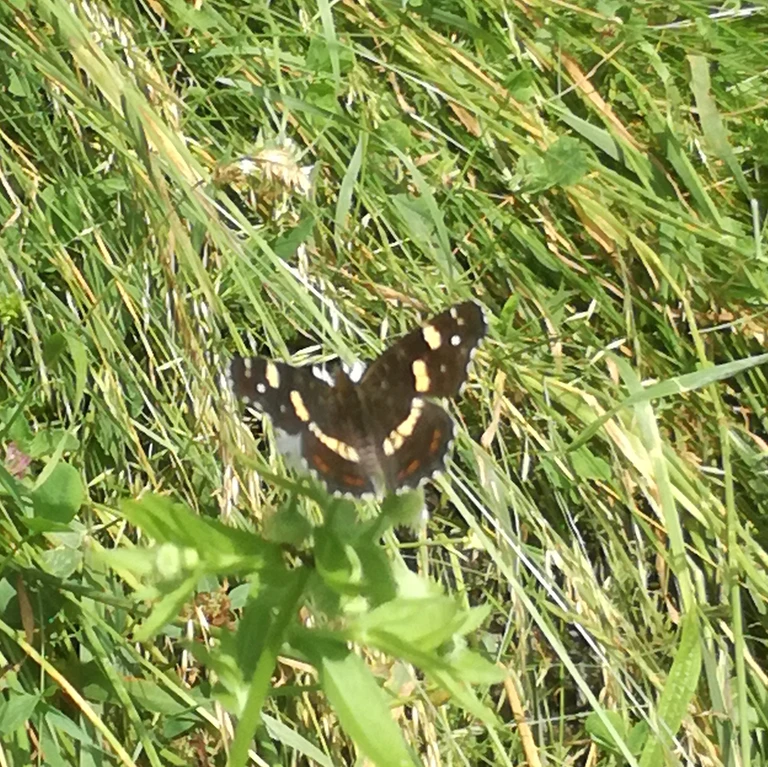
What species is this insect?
Araschnia levana
